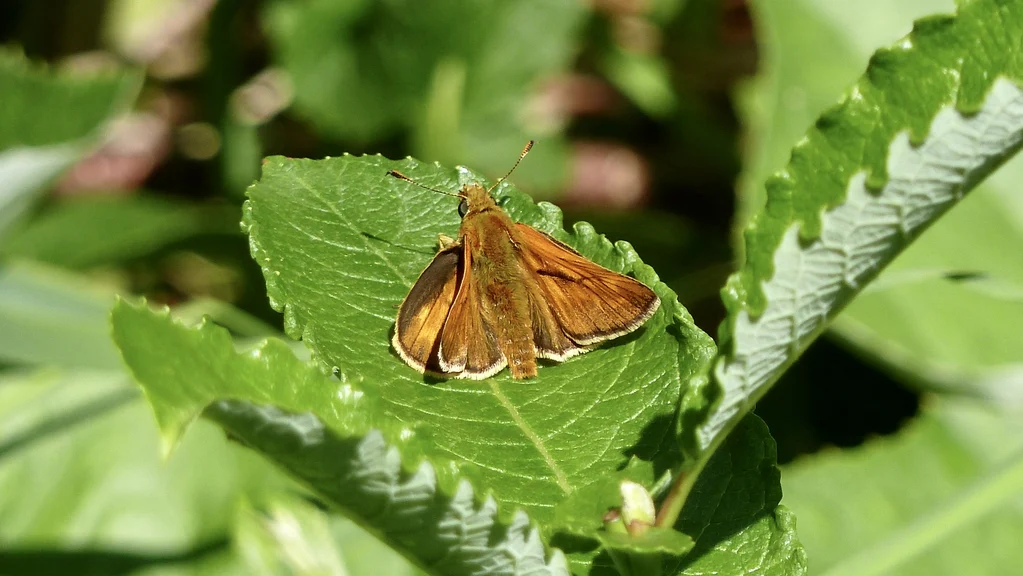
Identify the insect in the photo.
Ochlodes sylvanus (also Ochlodes venata)
